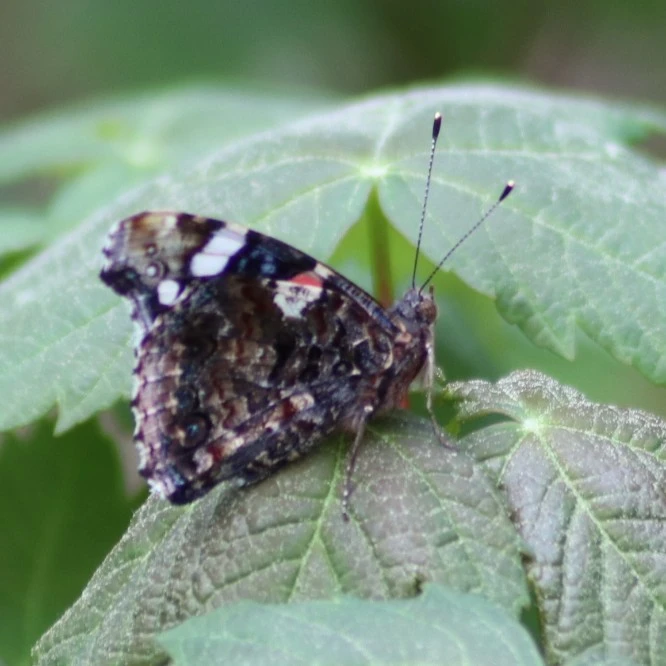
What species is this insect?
Vanessa atalanta
